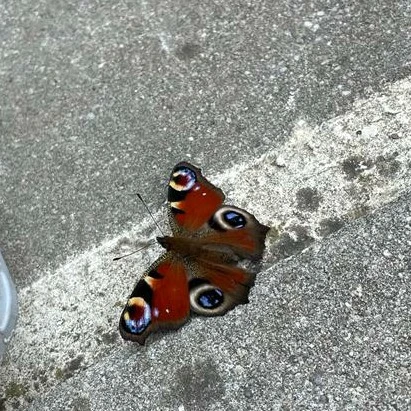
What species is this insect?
Aglais io
